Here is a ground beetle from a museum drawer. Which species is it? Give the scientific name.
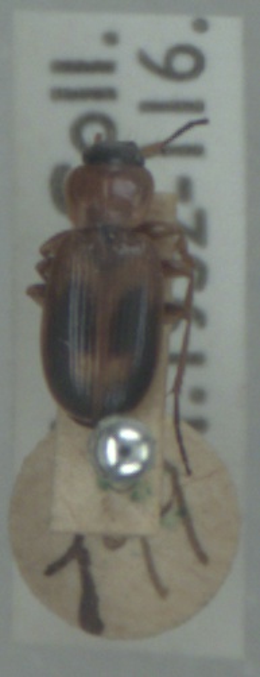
Badister bullatus
